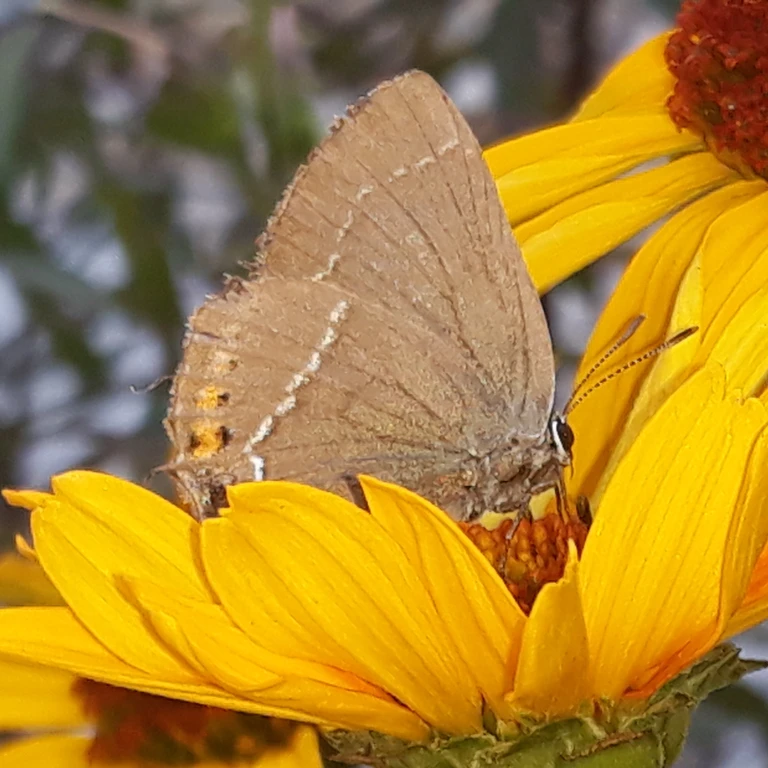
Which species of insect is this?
Satyrium spini (also Tuttiola spini)
